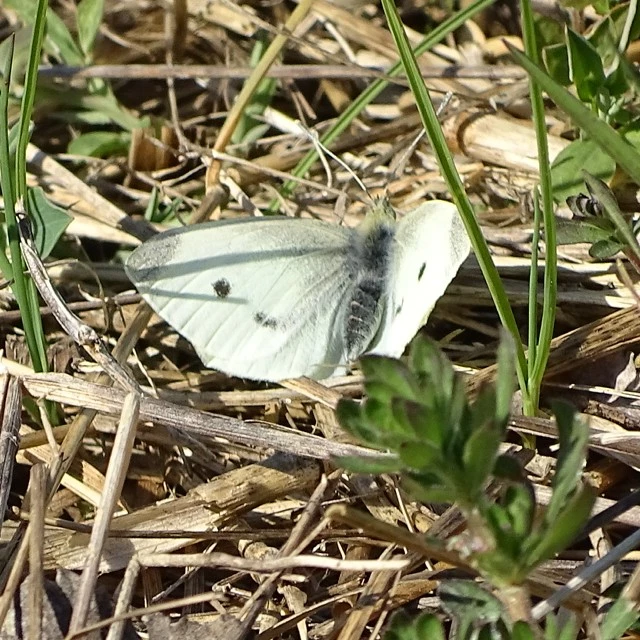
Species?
Pieris rapae
